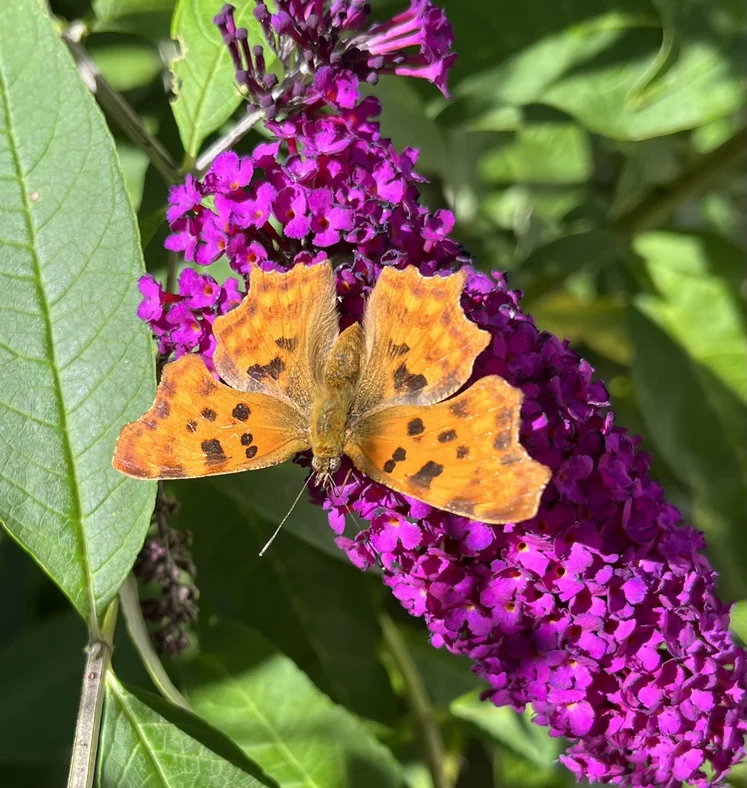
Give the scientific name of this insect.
Polygonia c-album
